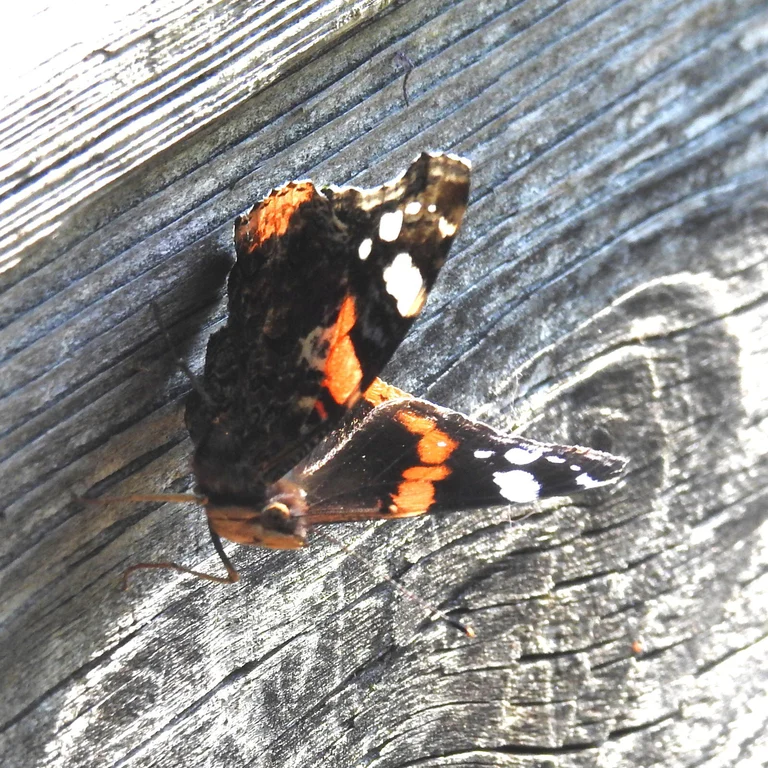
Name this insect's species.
Vanessa atalanta
